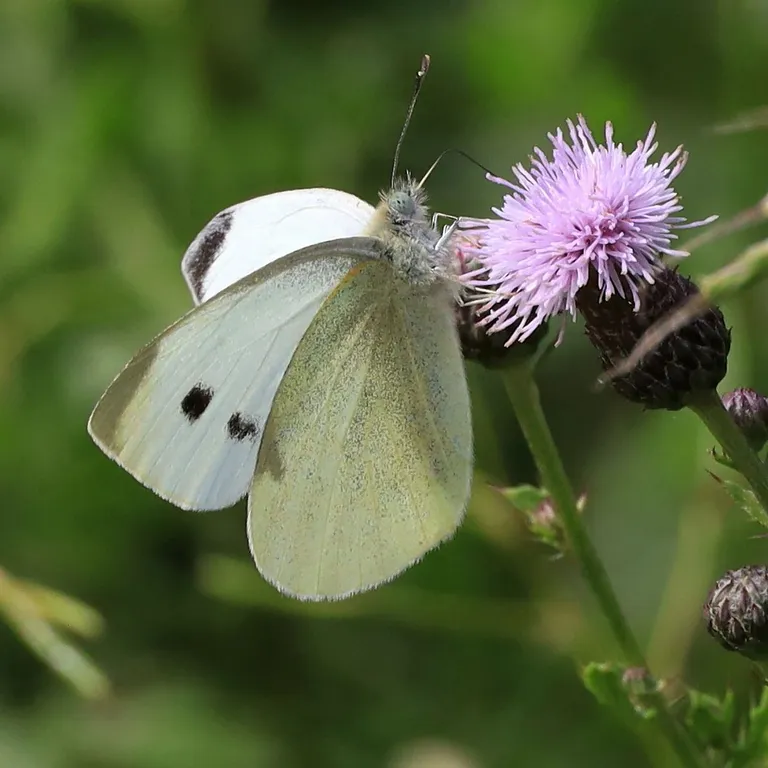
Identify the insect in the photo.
Pieris rapae
